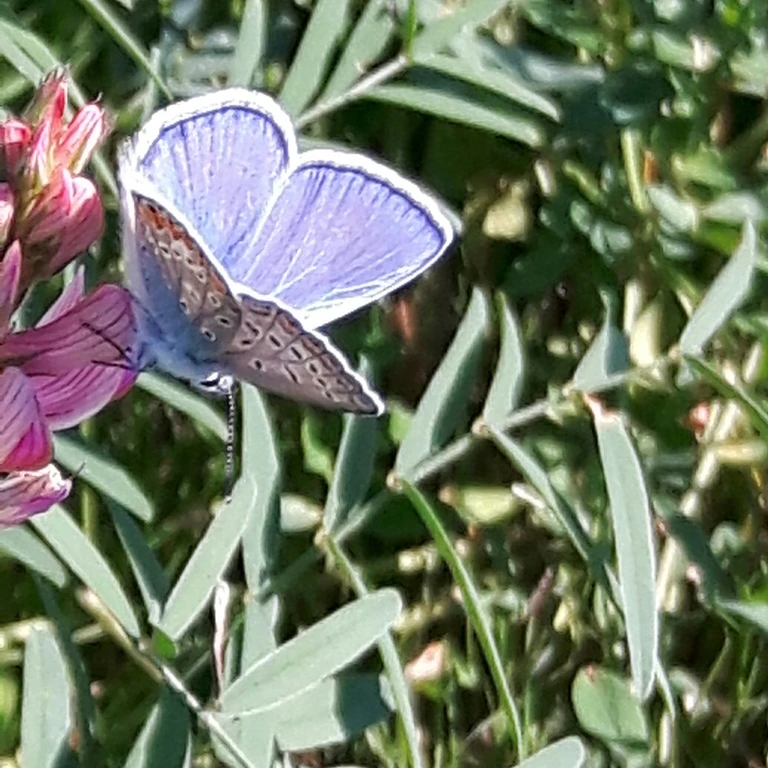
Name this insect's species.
Polyommatus icarus
